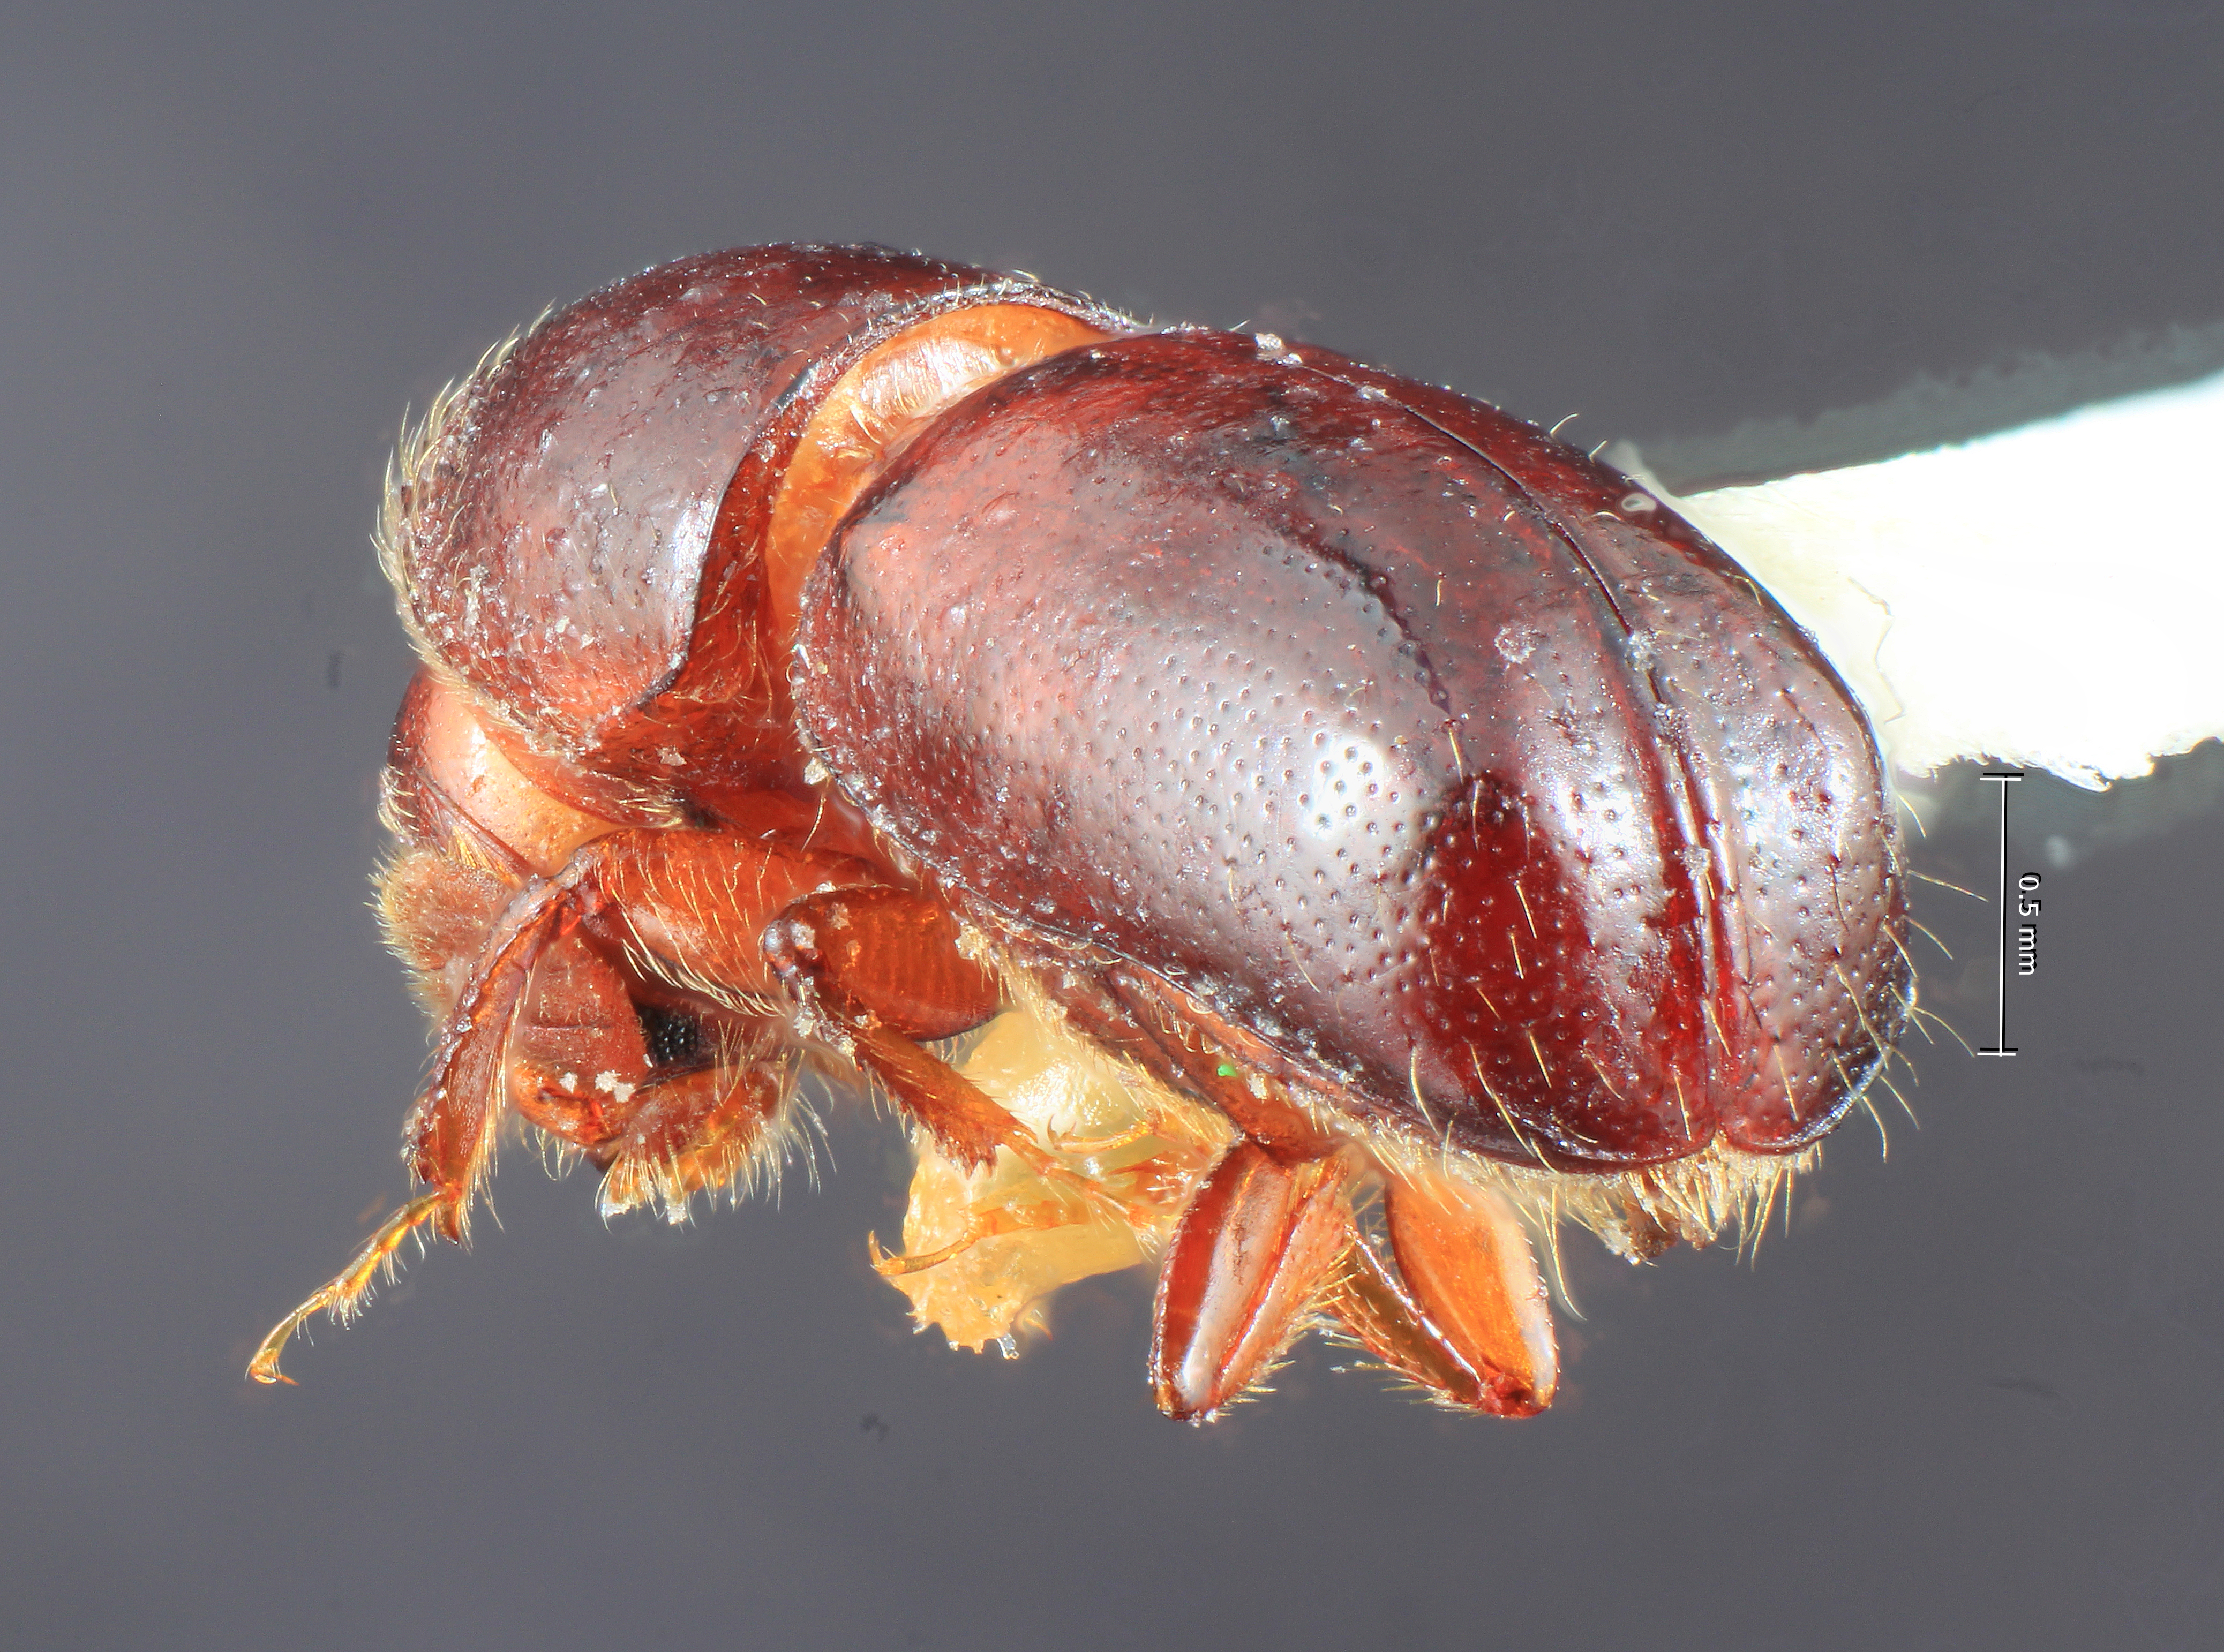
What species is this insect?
Corthylus similimus
